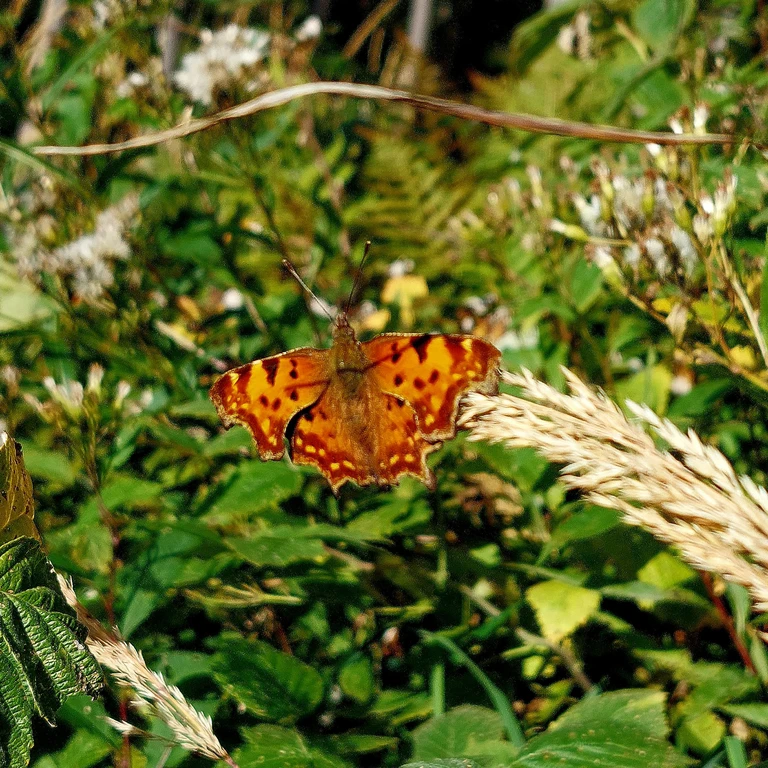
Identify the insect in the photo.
Polygonia c-album
